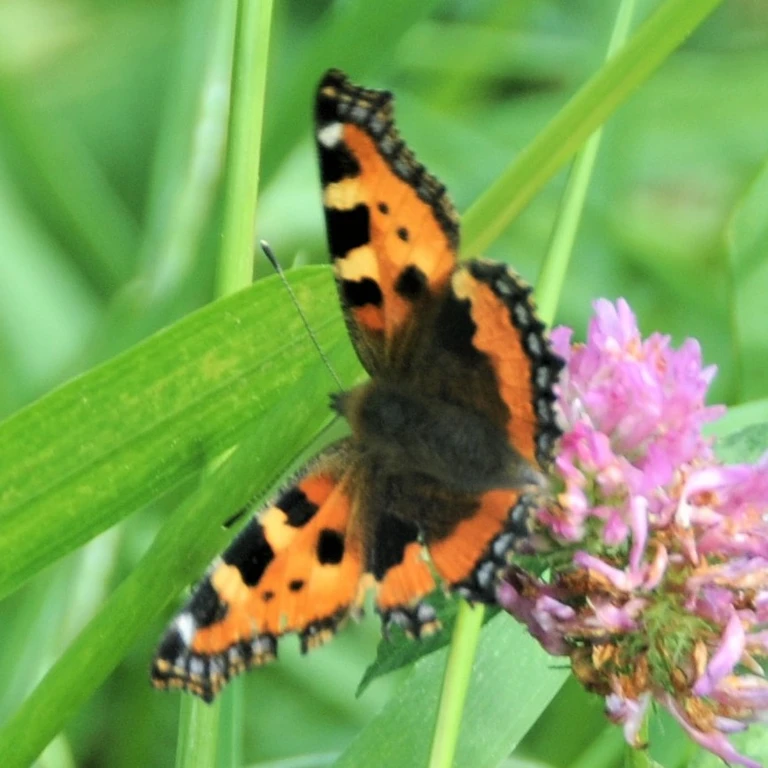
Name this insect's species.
Aglais urticae
